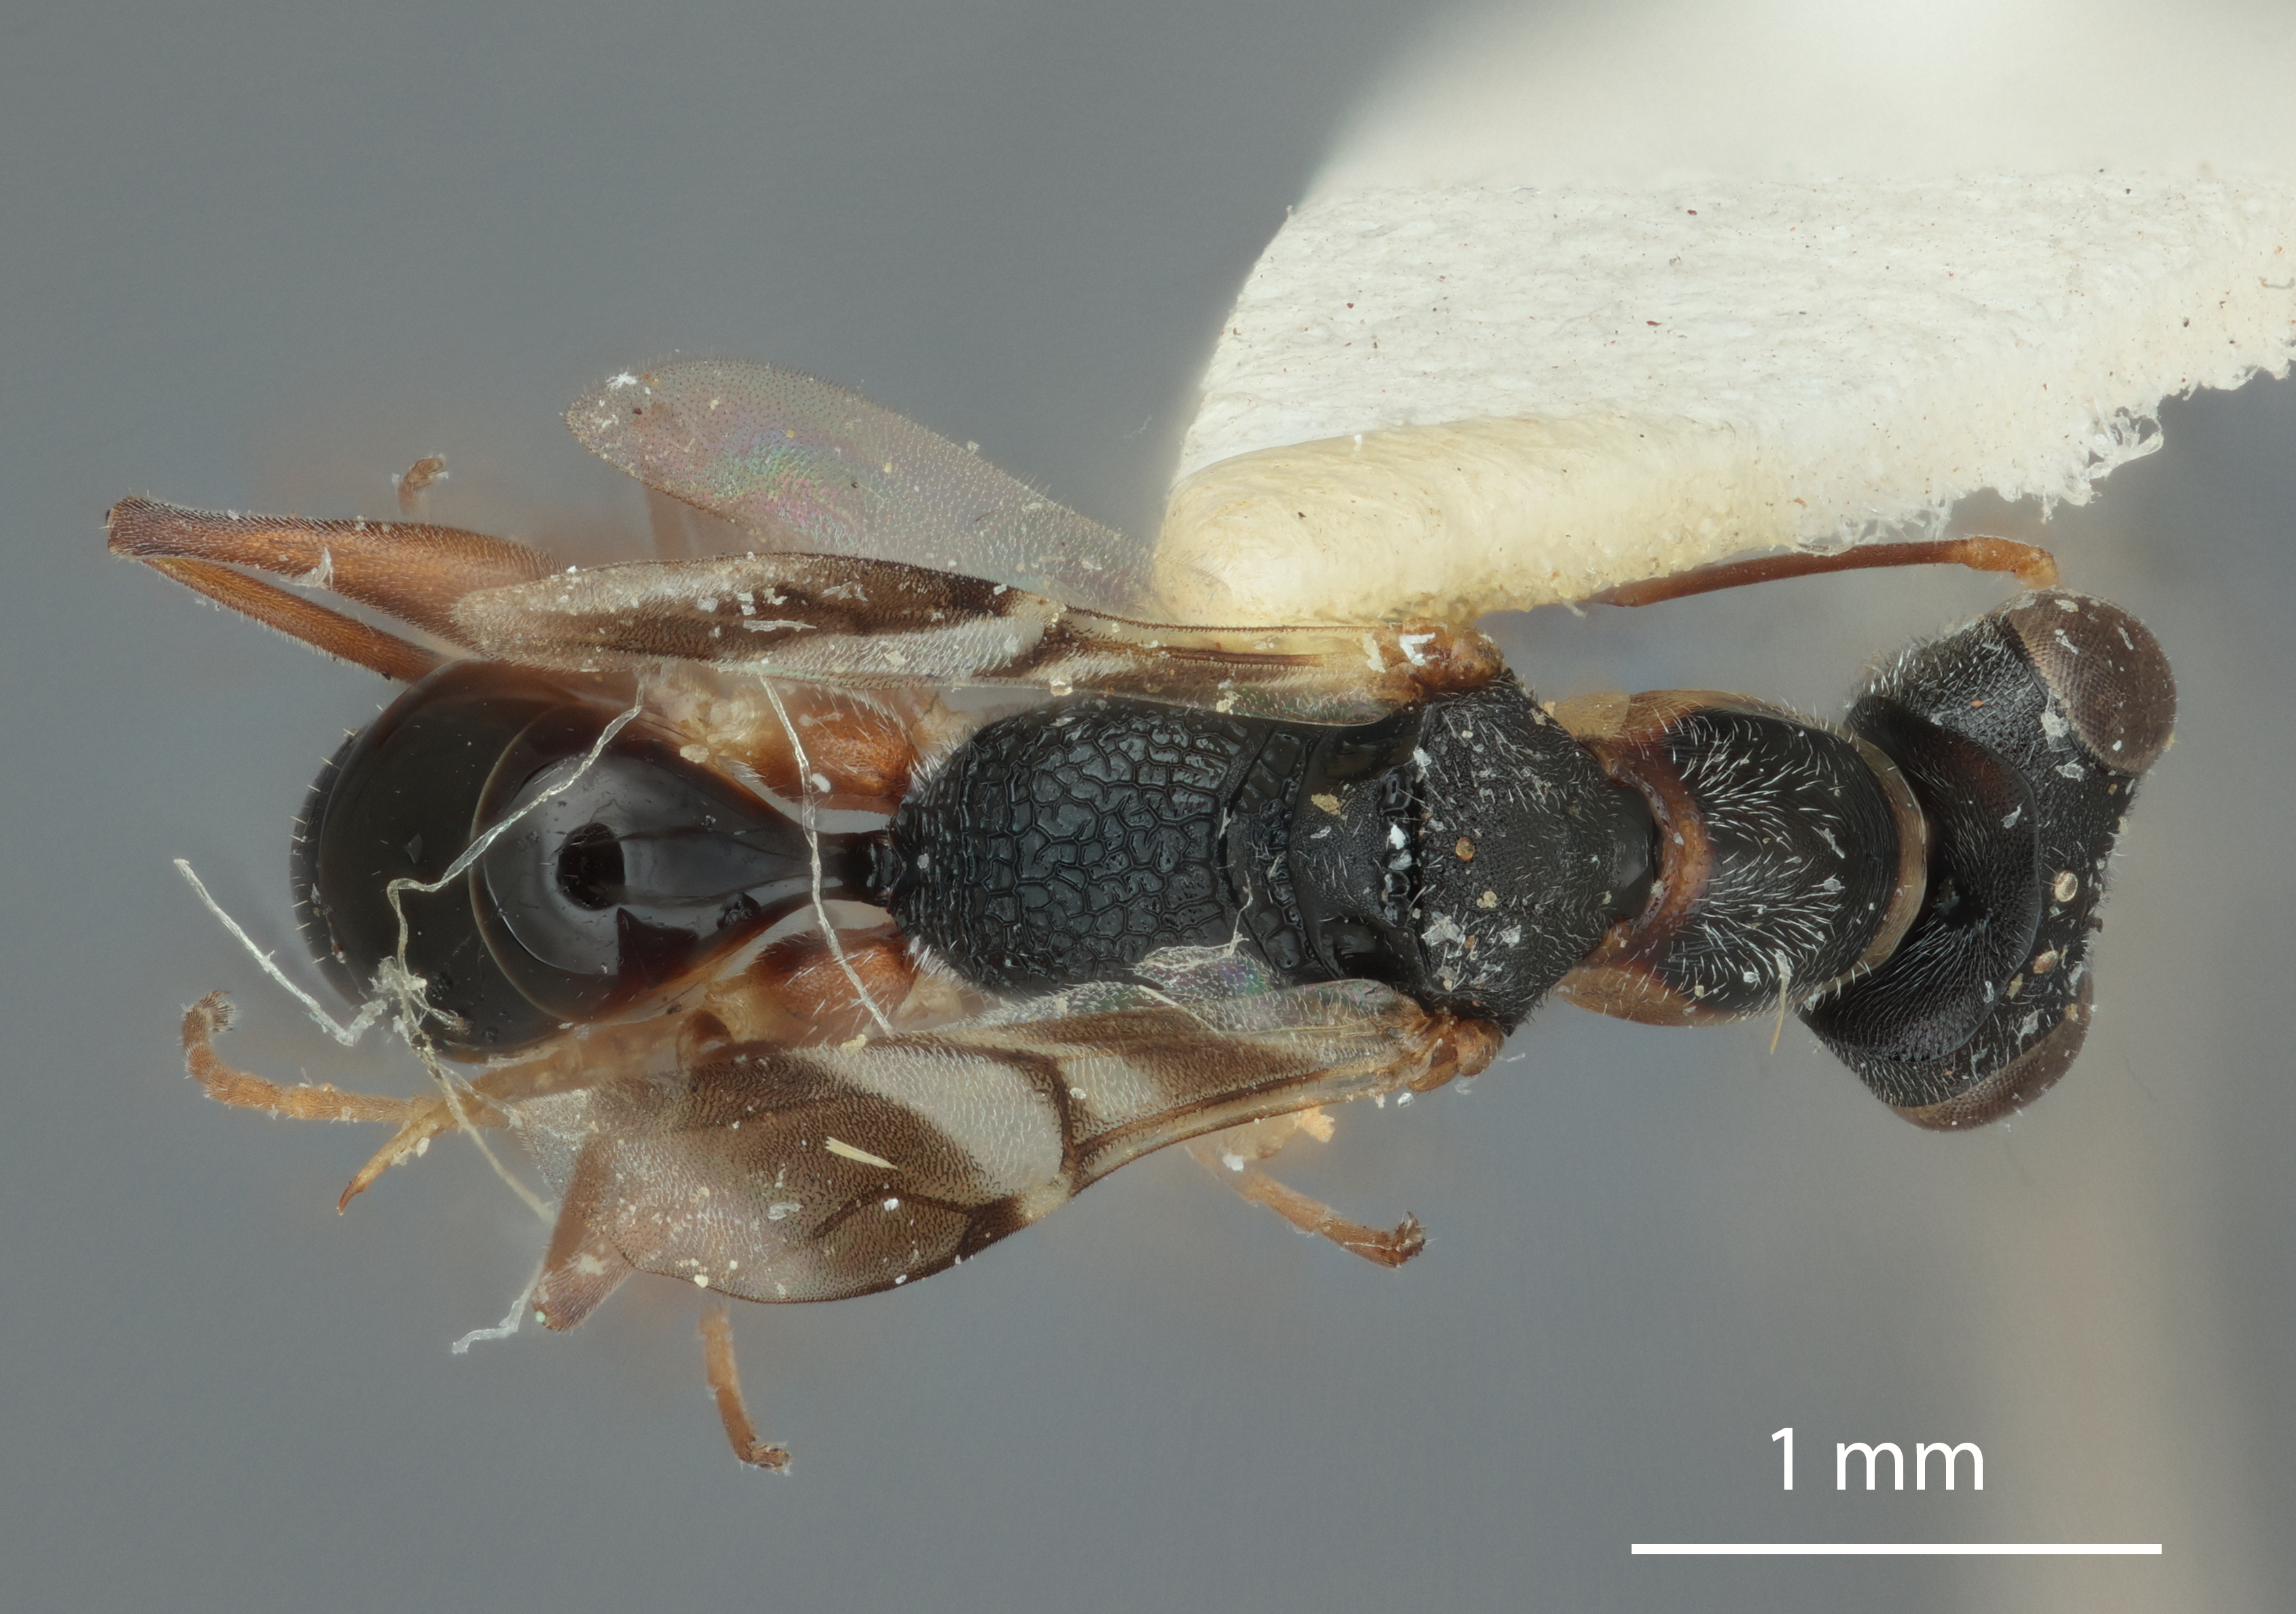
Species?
Dryinus lankanus
